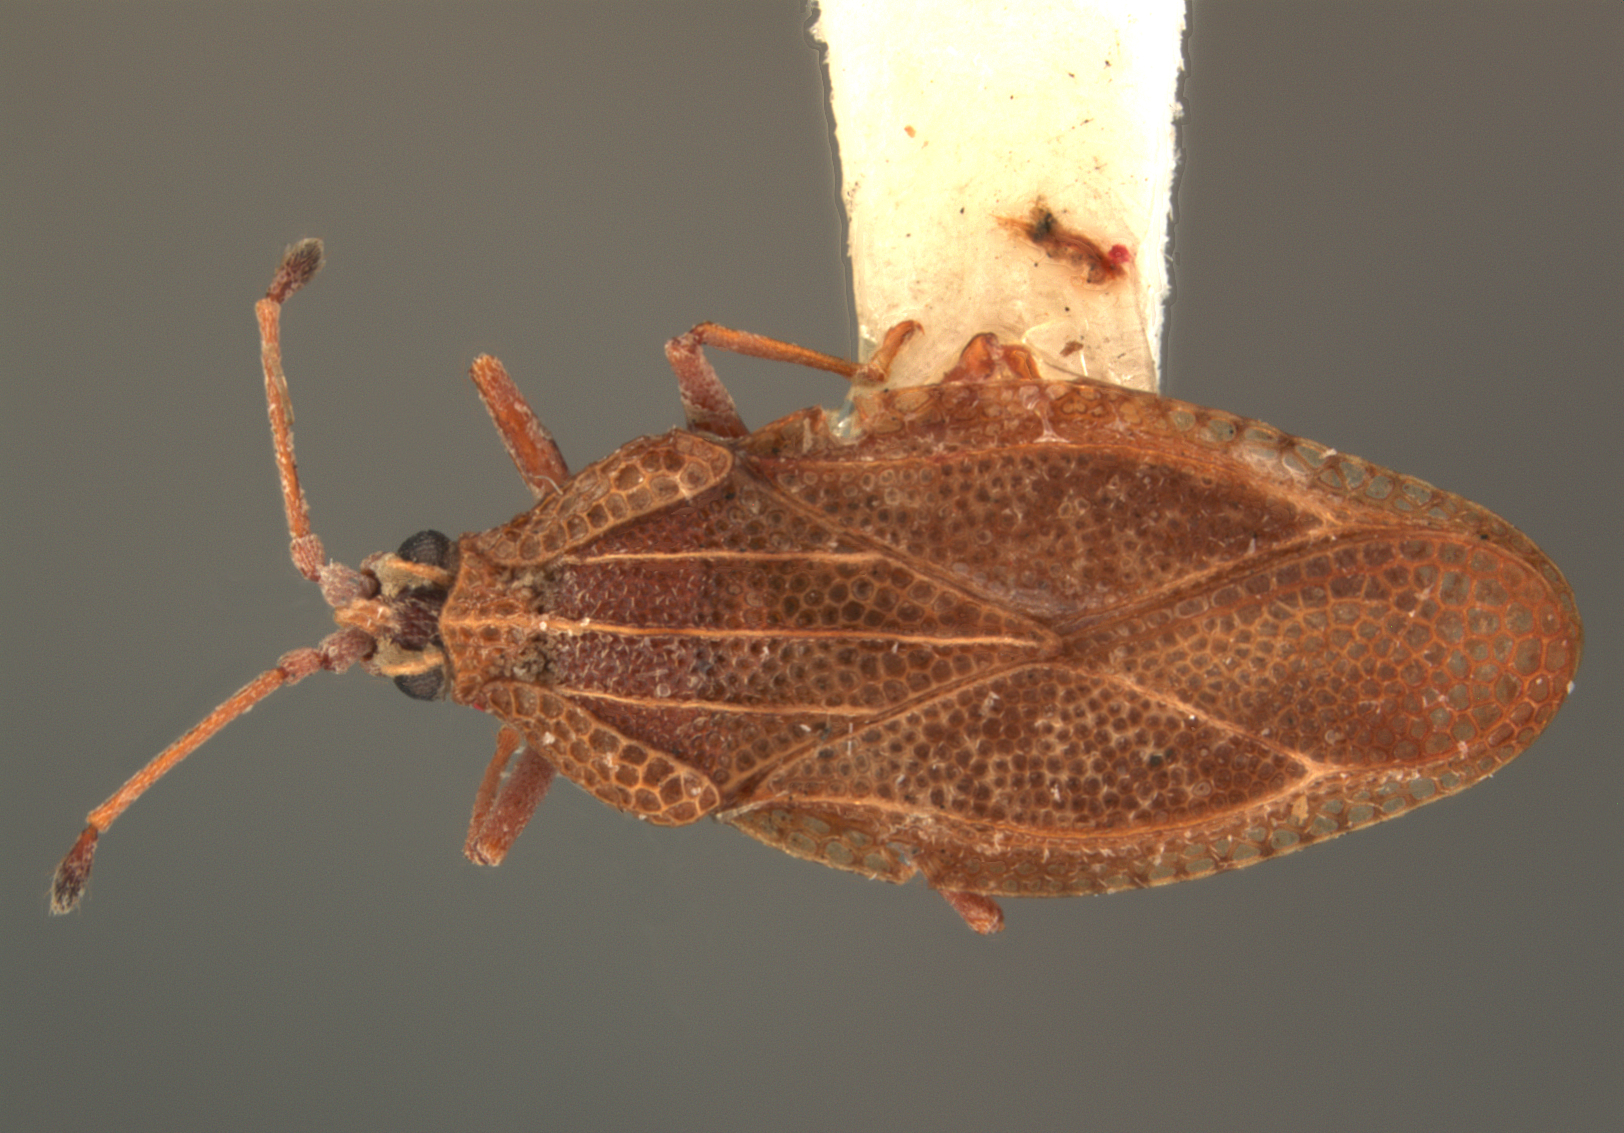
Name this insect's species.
Physatocheila ruris
